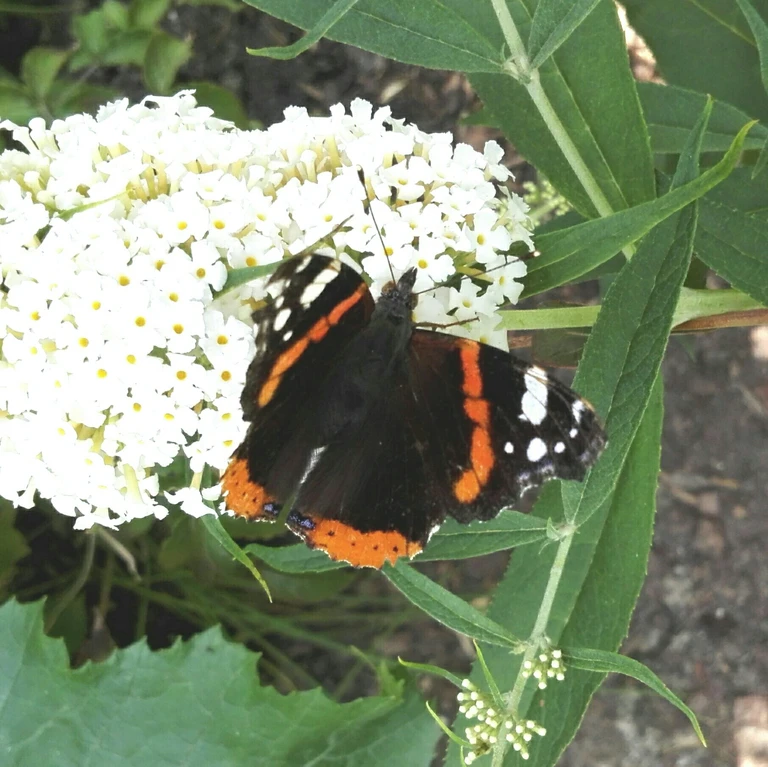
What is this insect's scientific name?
Vanessa atalanta
